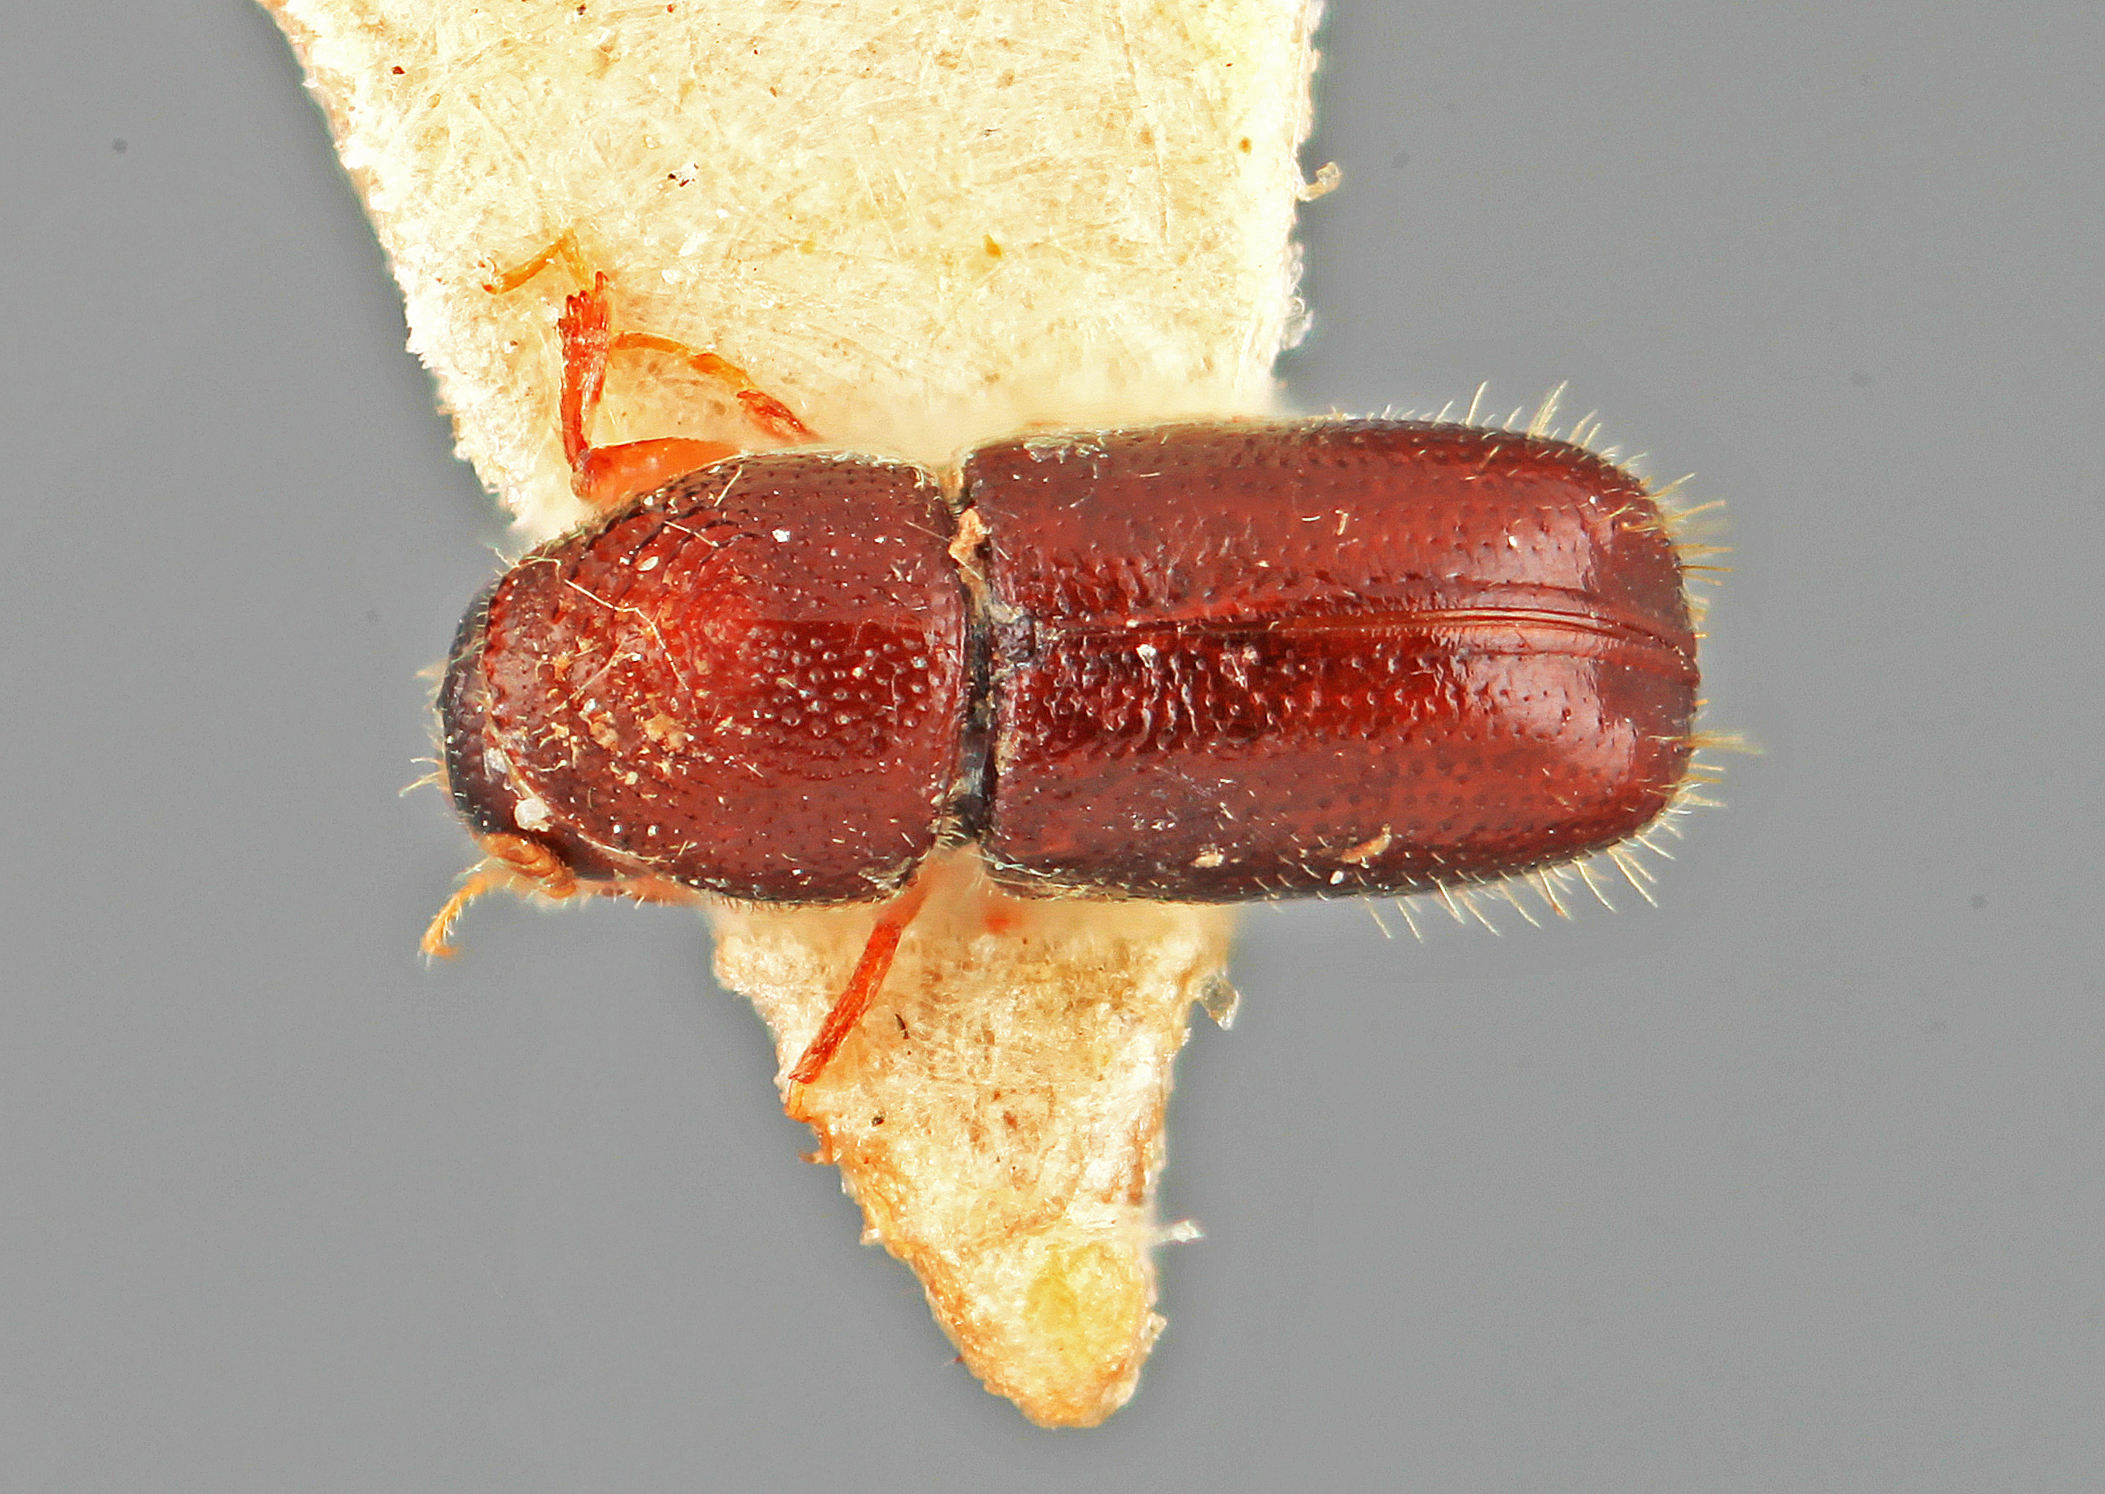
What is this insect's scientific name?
Pityophthorus cedri
